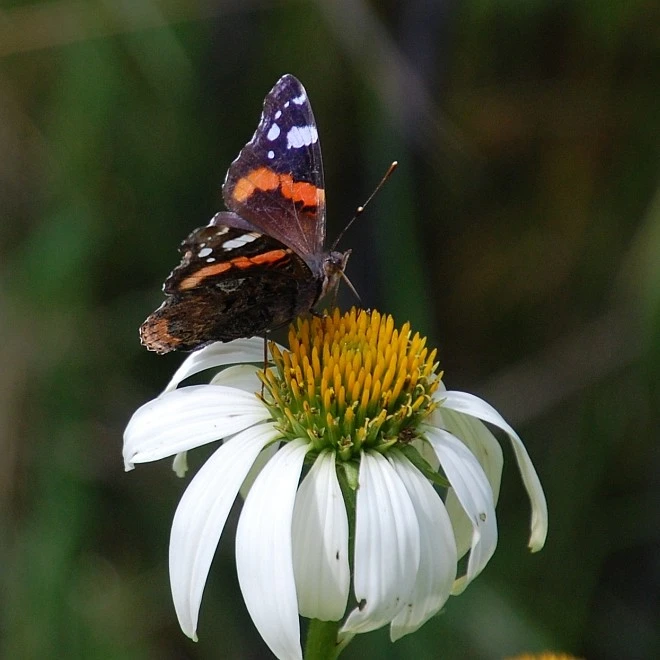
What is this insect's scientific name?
Vanessa atalanta
